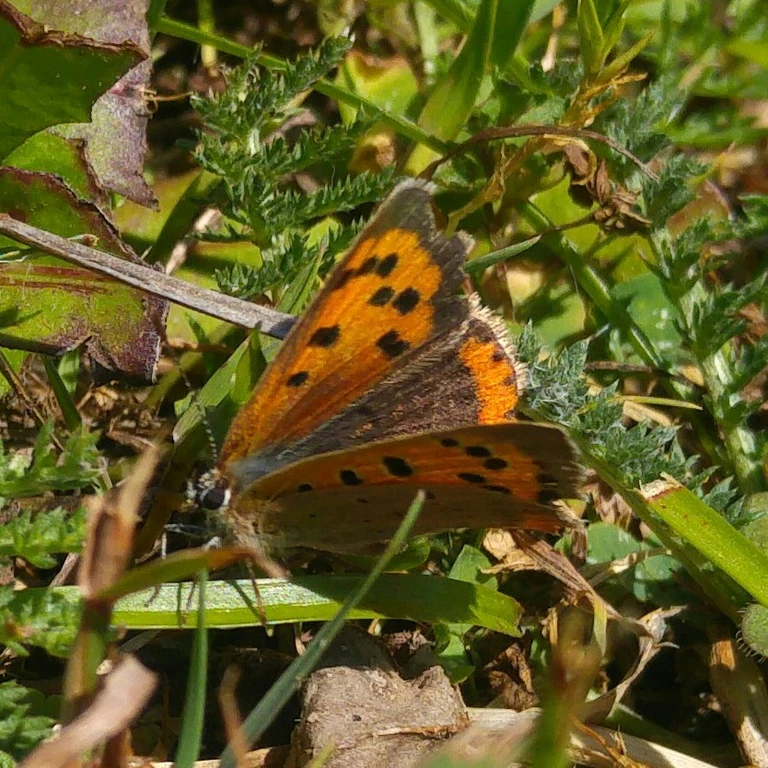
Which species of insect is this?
Lycaena phlaeas
